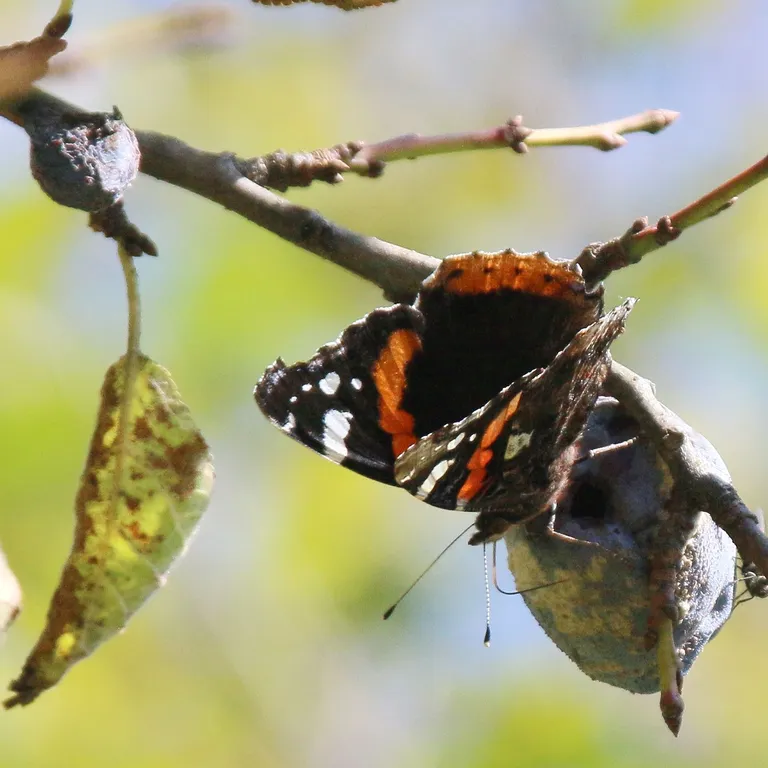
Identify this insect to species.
Vanessa atalanta
